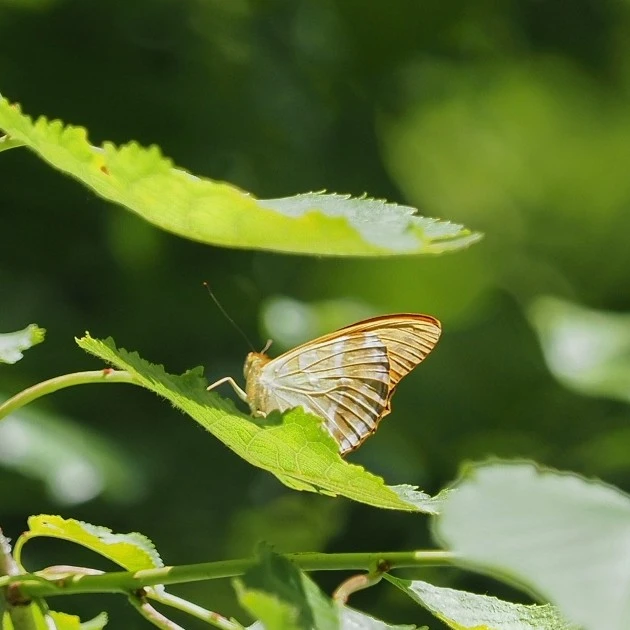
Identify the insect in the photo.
Argynnis paphia
